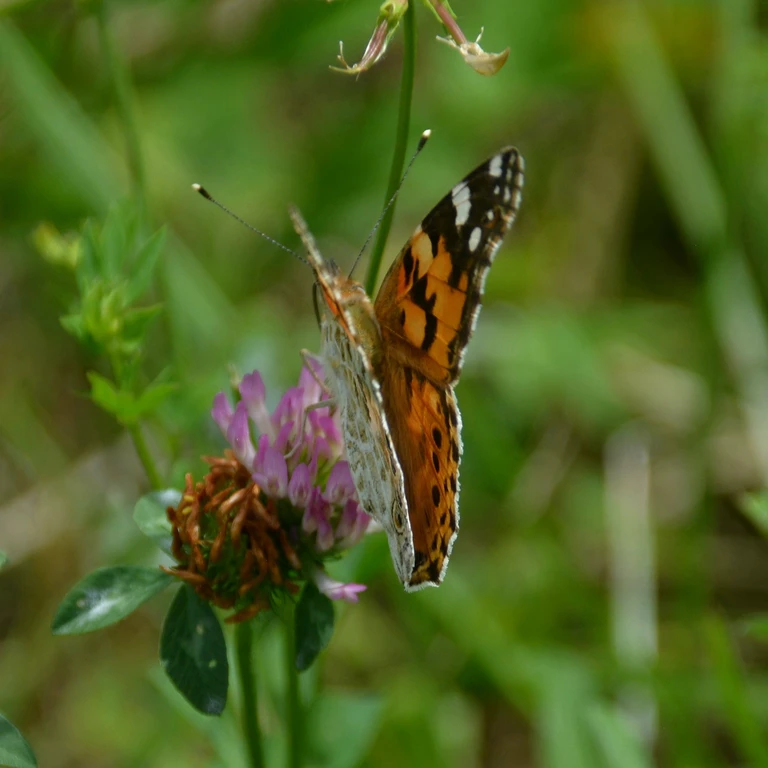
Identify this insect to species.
Vanessa cardui
